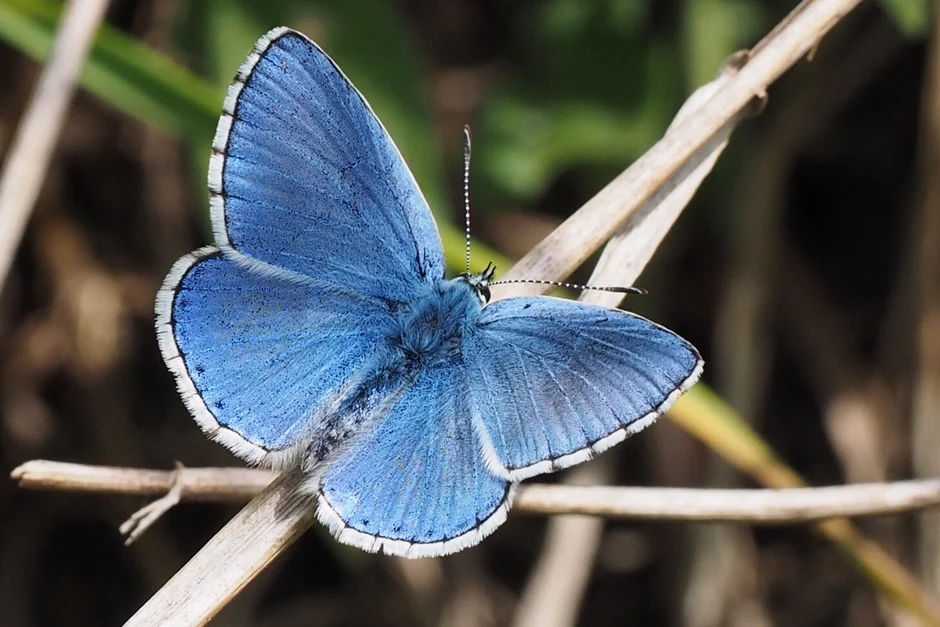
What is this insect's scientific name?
Lysandra bellargus
